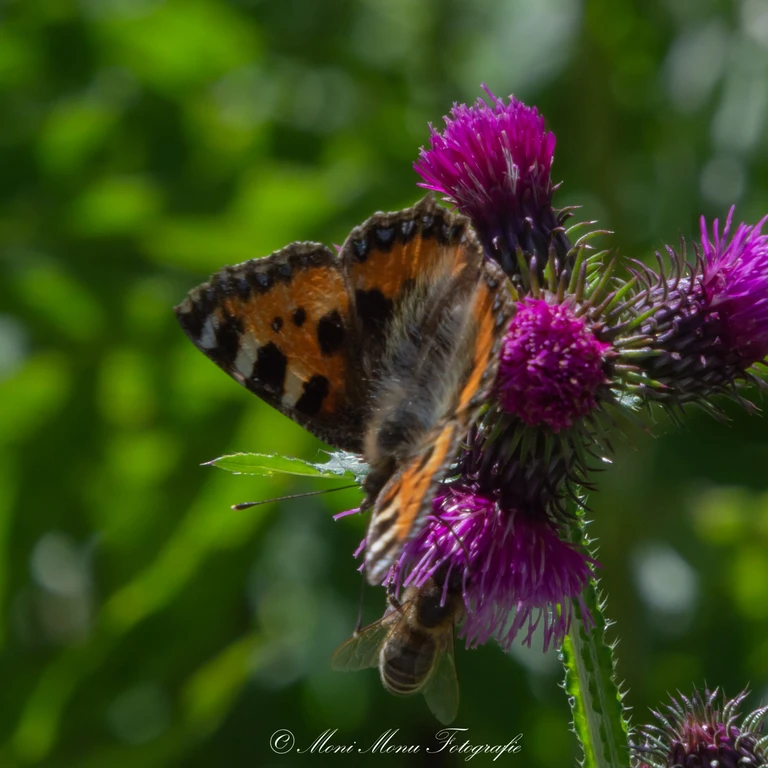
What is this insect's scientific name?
Aglais urticae
